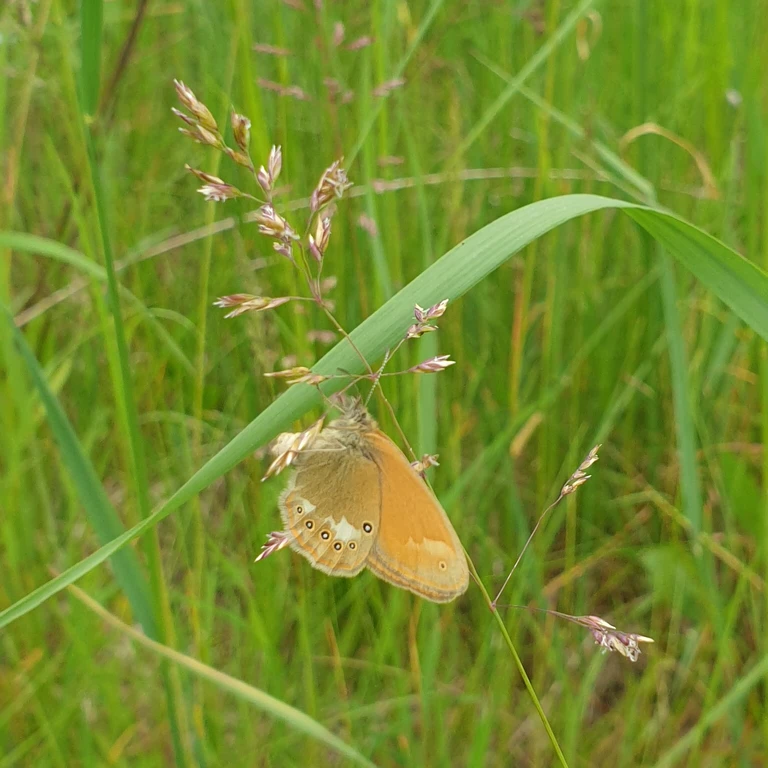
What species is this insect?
Coenonympha glycerion (also Coenonympha iphis)
